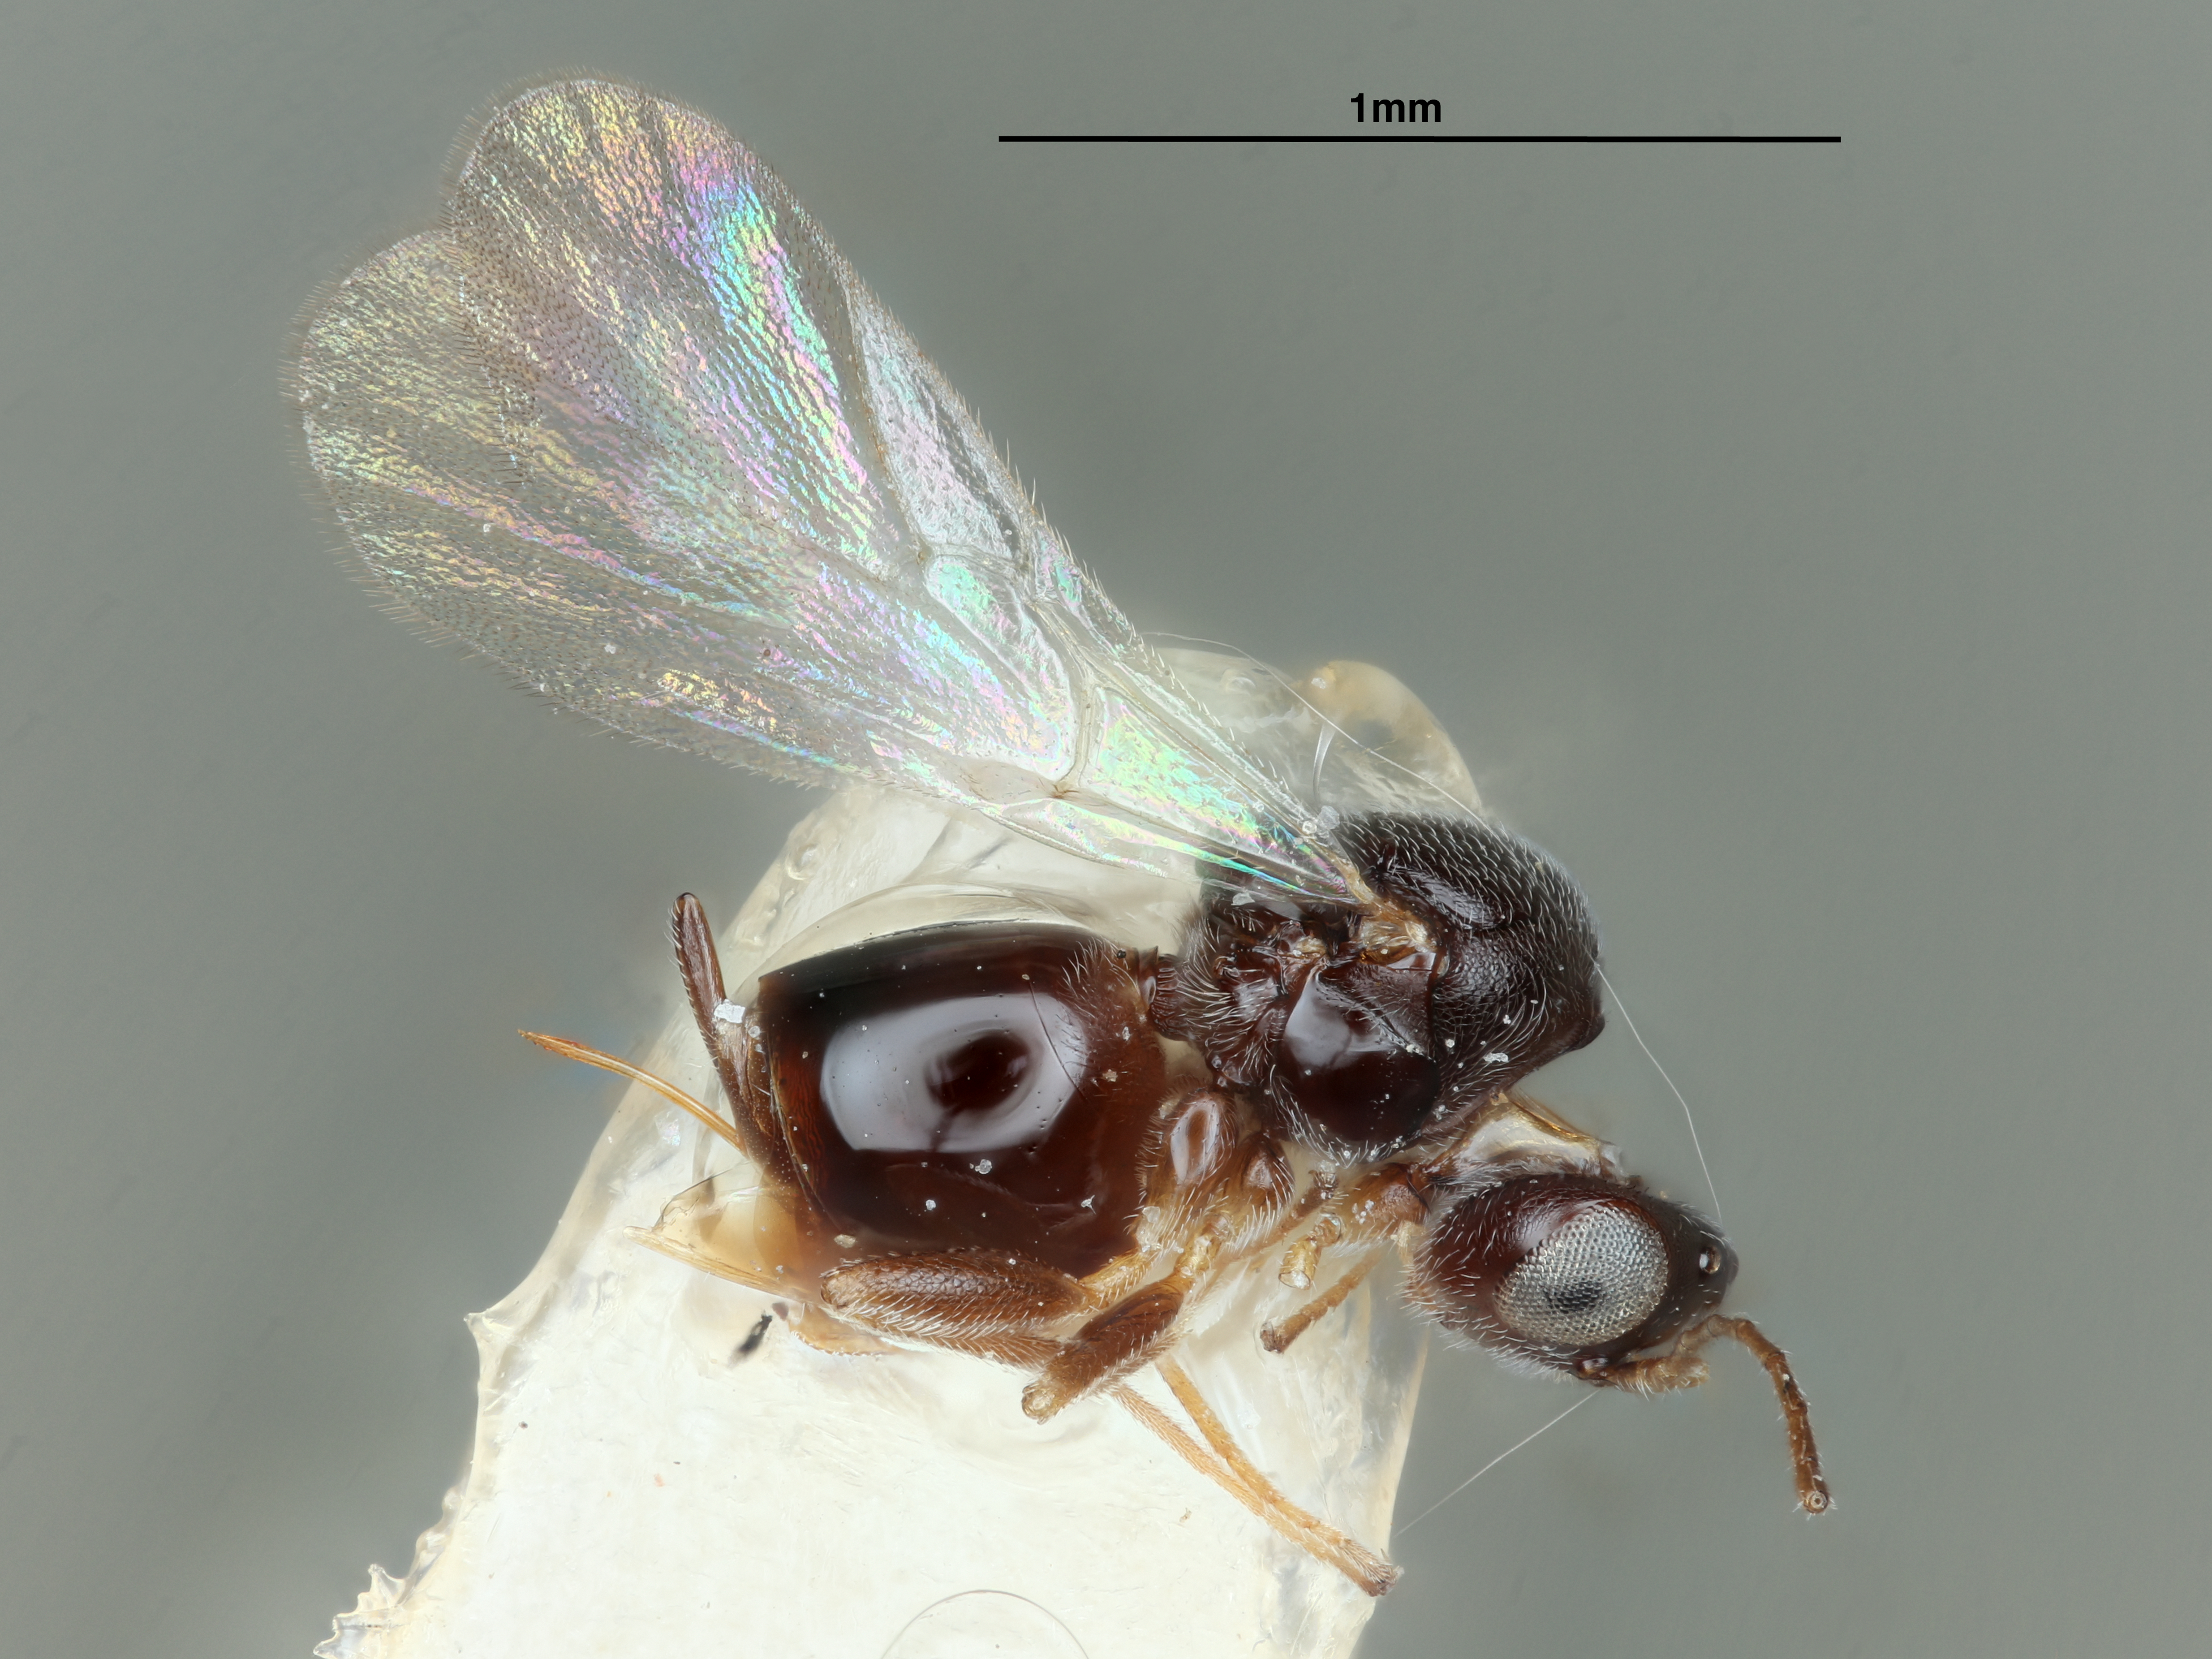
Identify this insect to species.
Ceroteres snellingi
